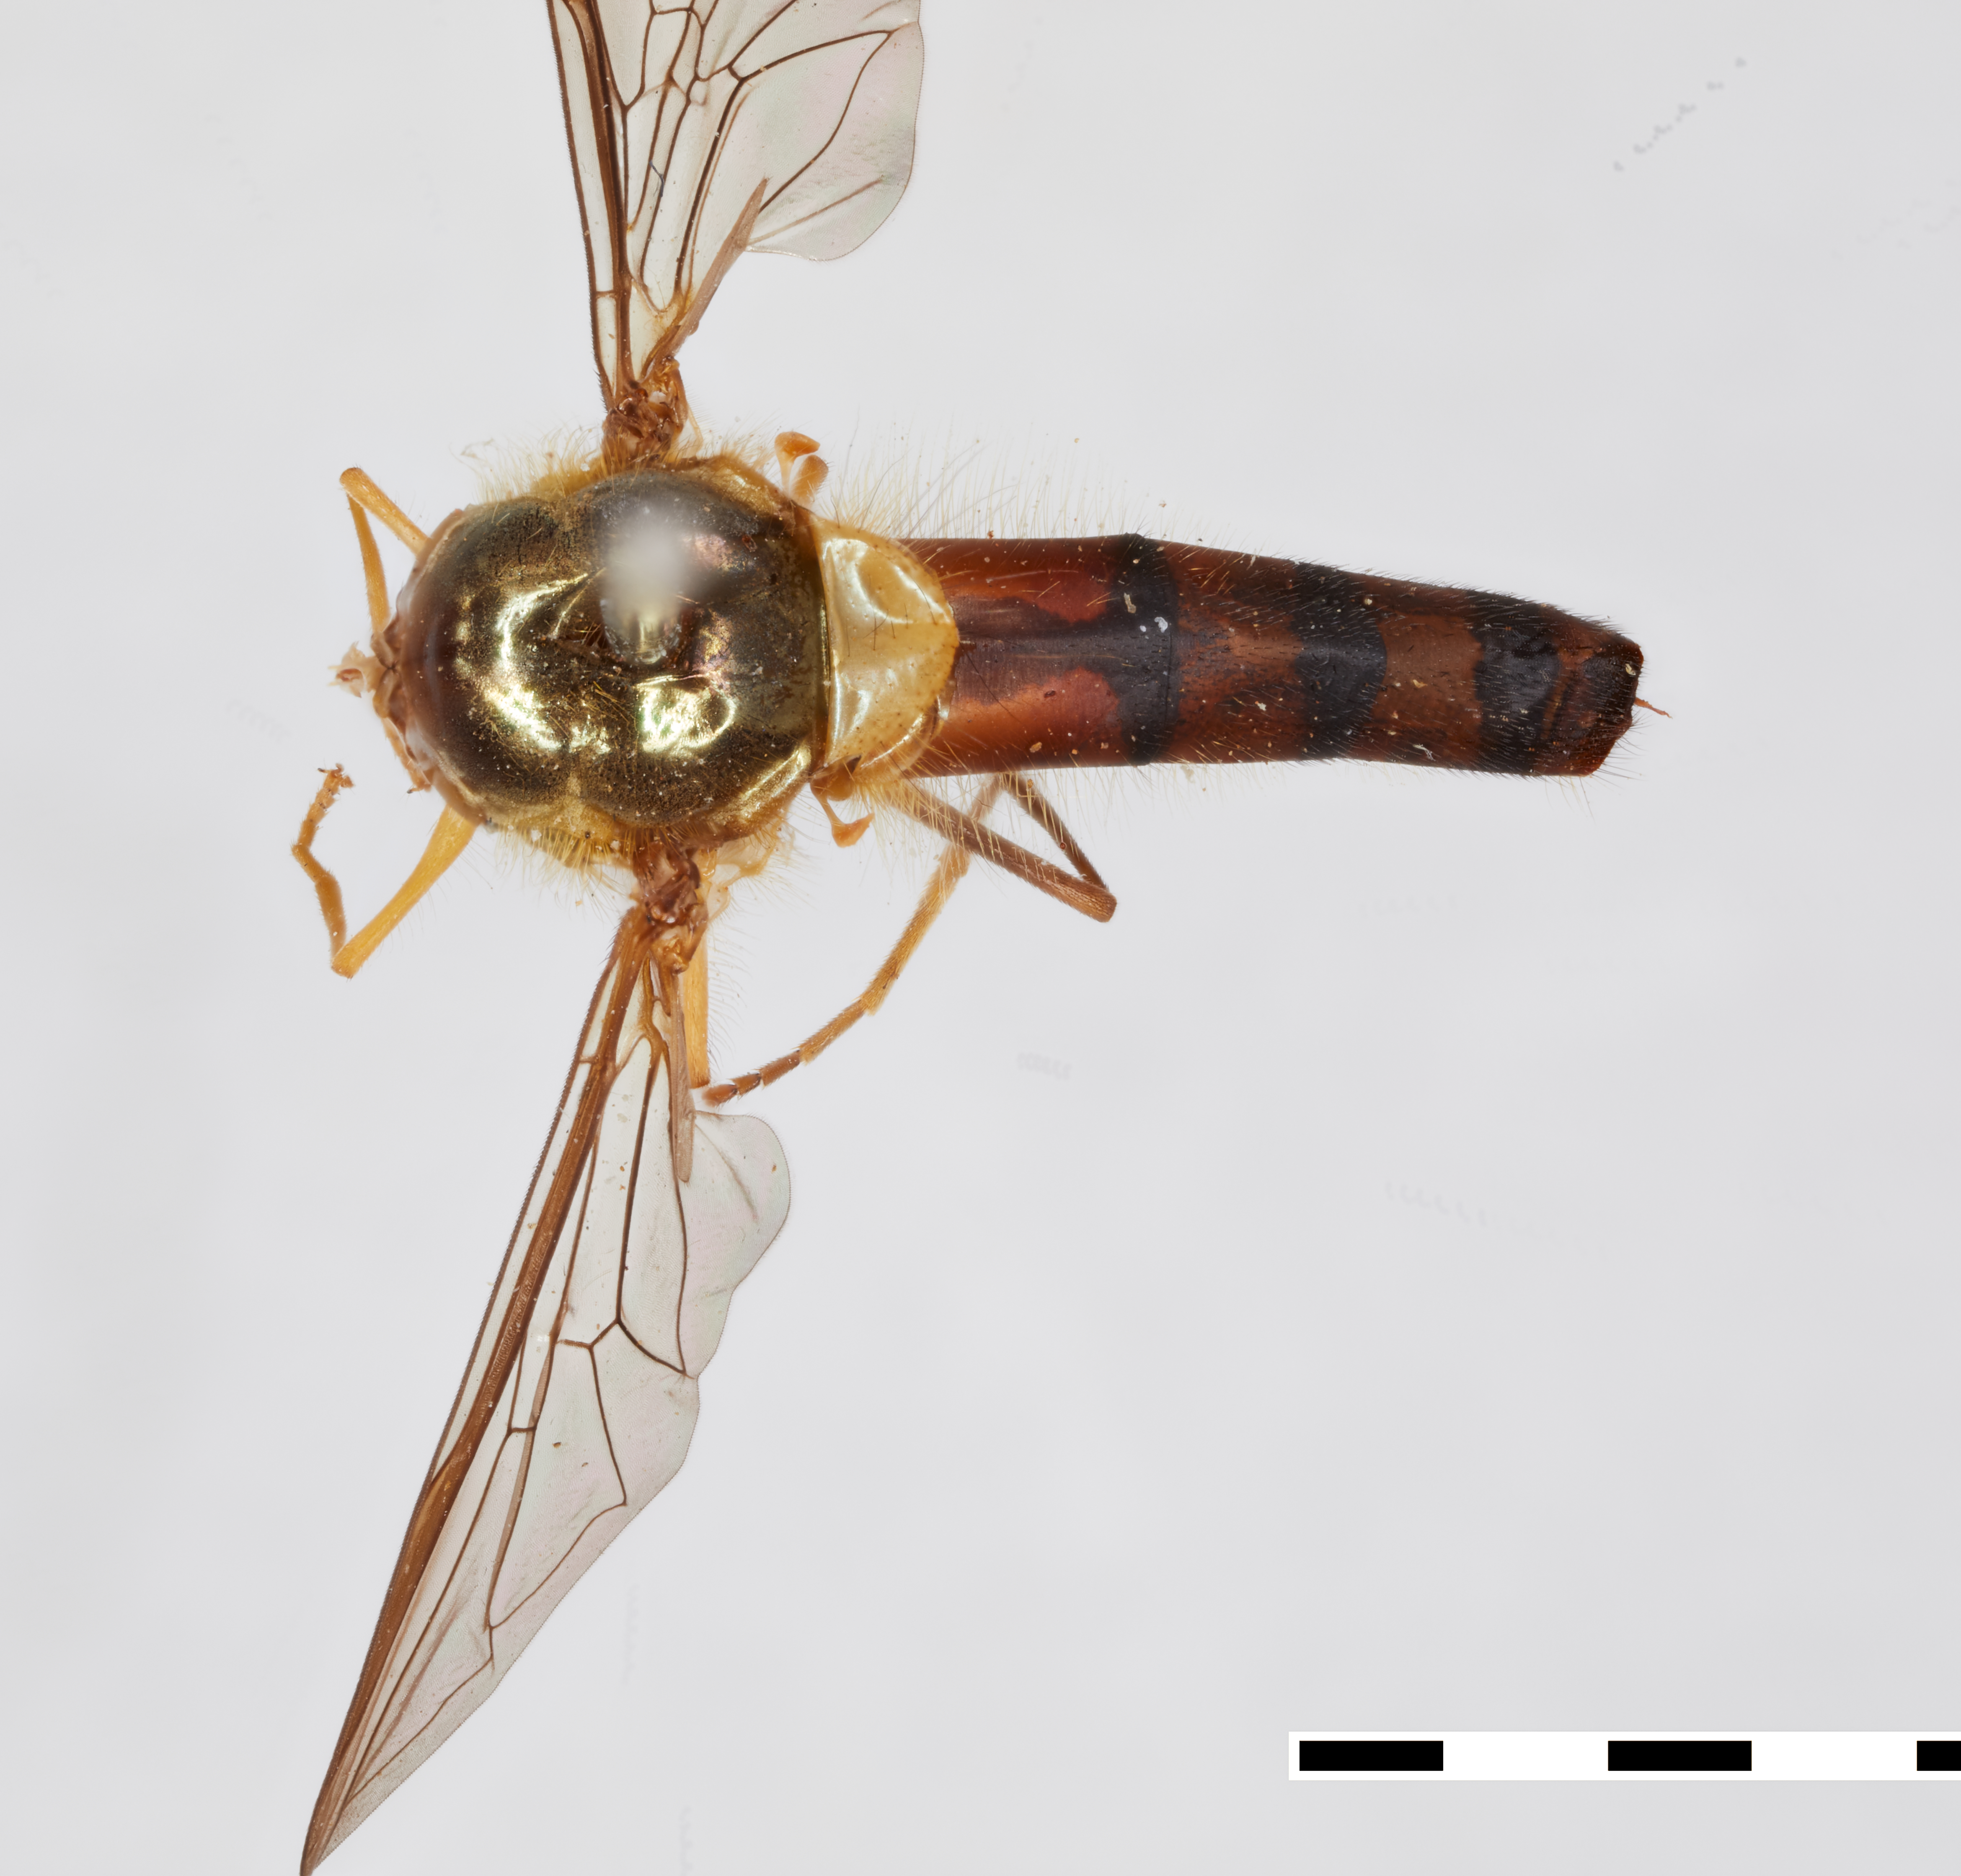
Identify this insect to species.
Meliscaeva cinctelloides
